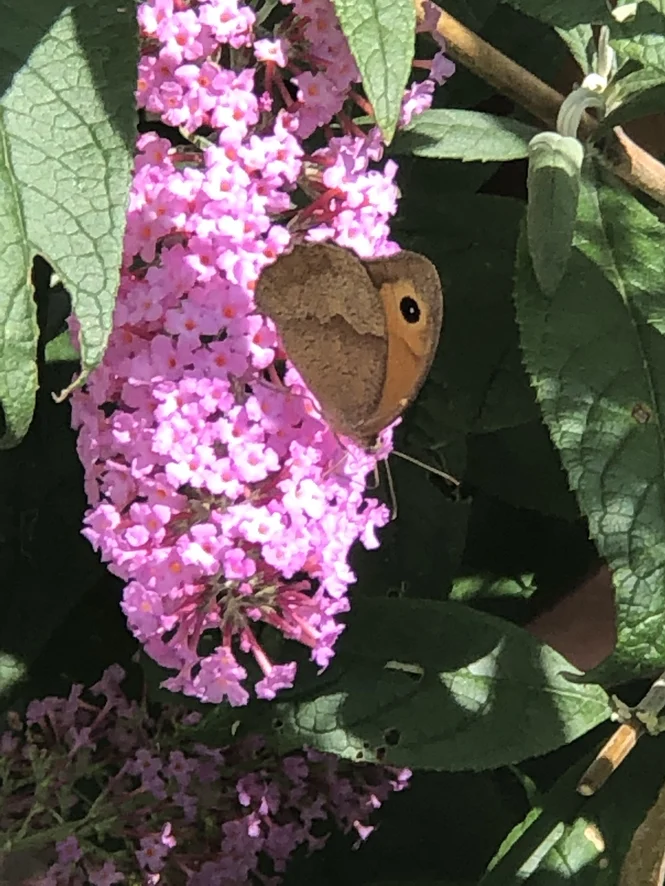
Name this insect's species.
Maniola jurtina
